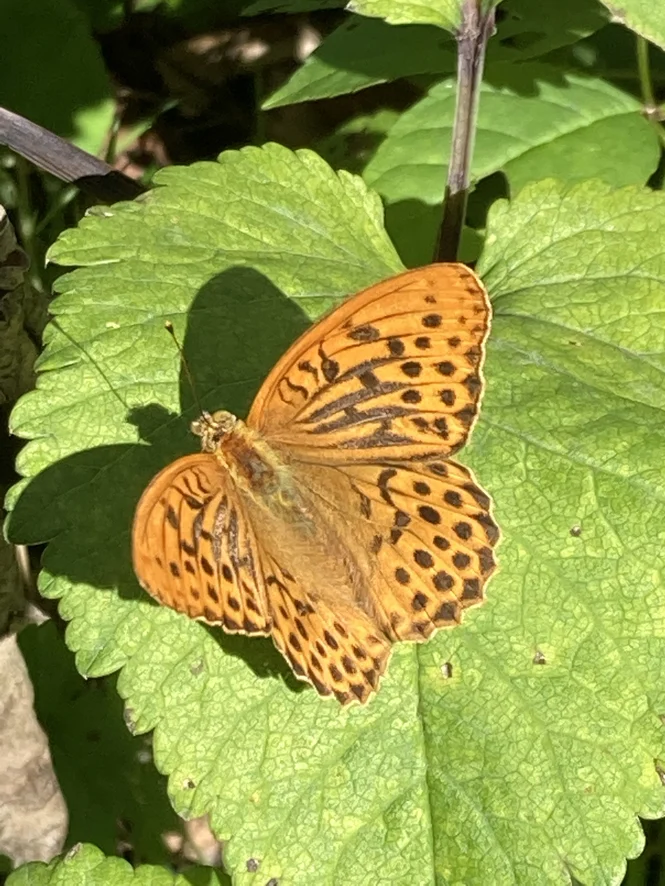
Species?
Argynnis paphia
